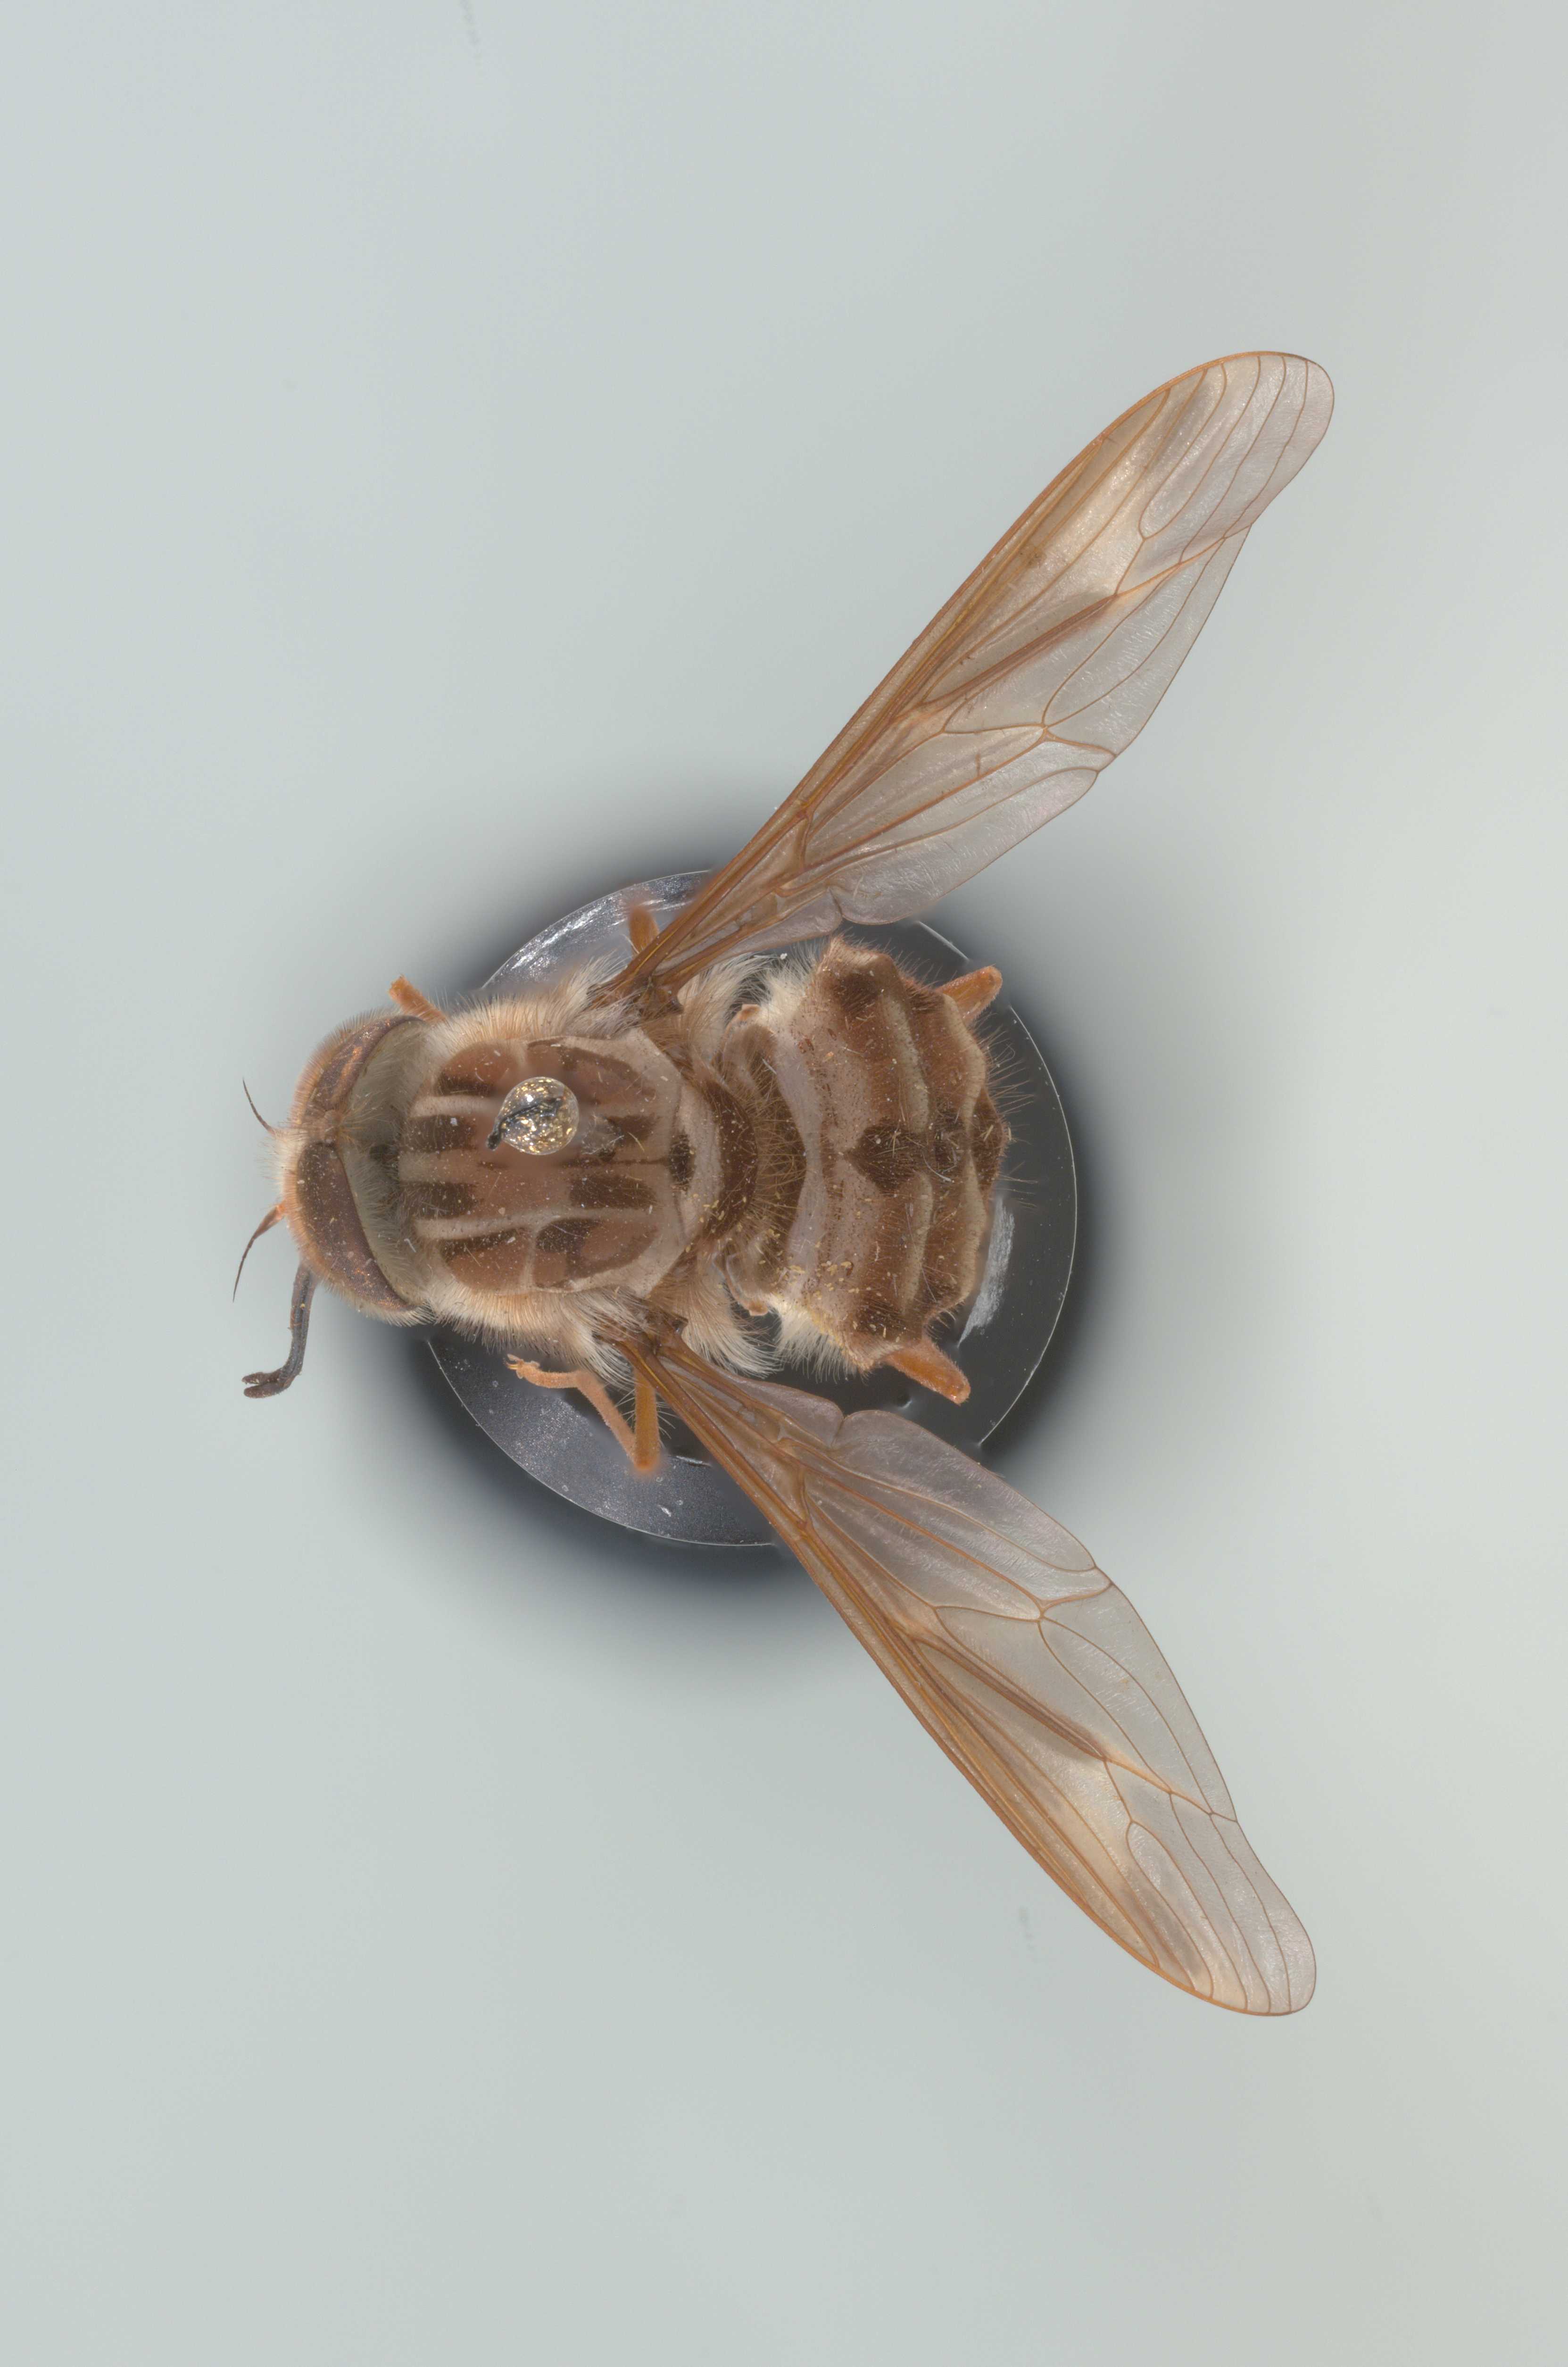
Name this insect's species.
Hirmoneura nubipennis (also Trichophthalma nubipennis)
